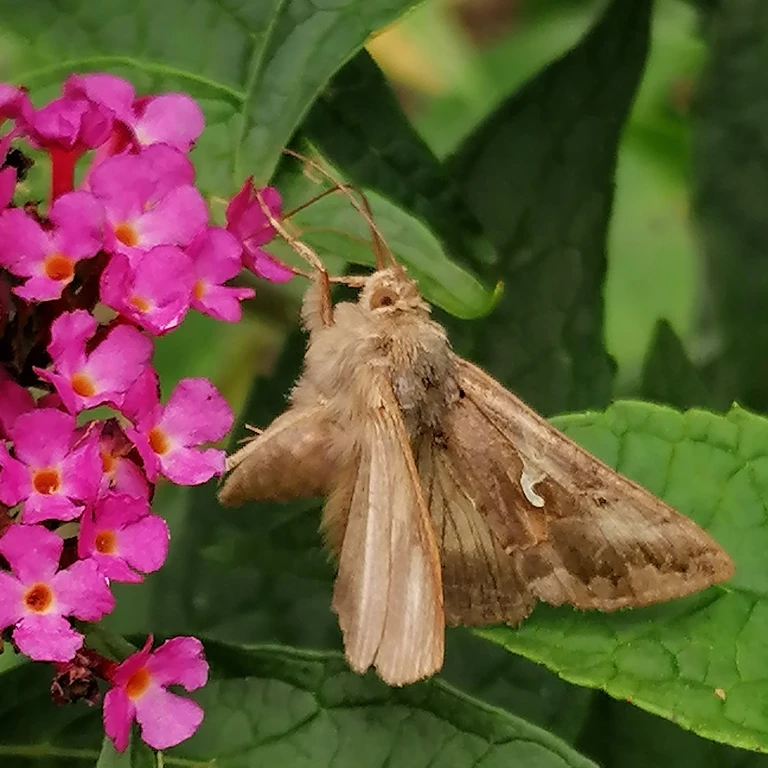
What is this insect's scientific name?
Autographa gamma
